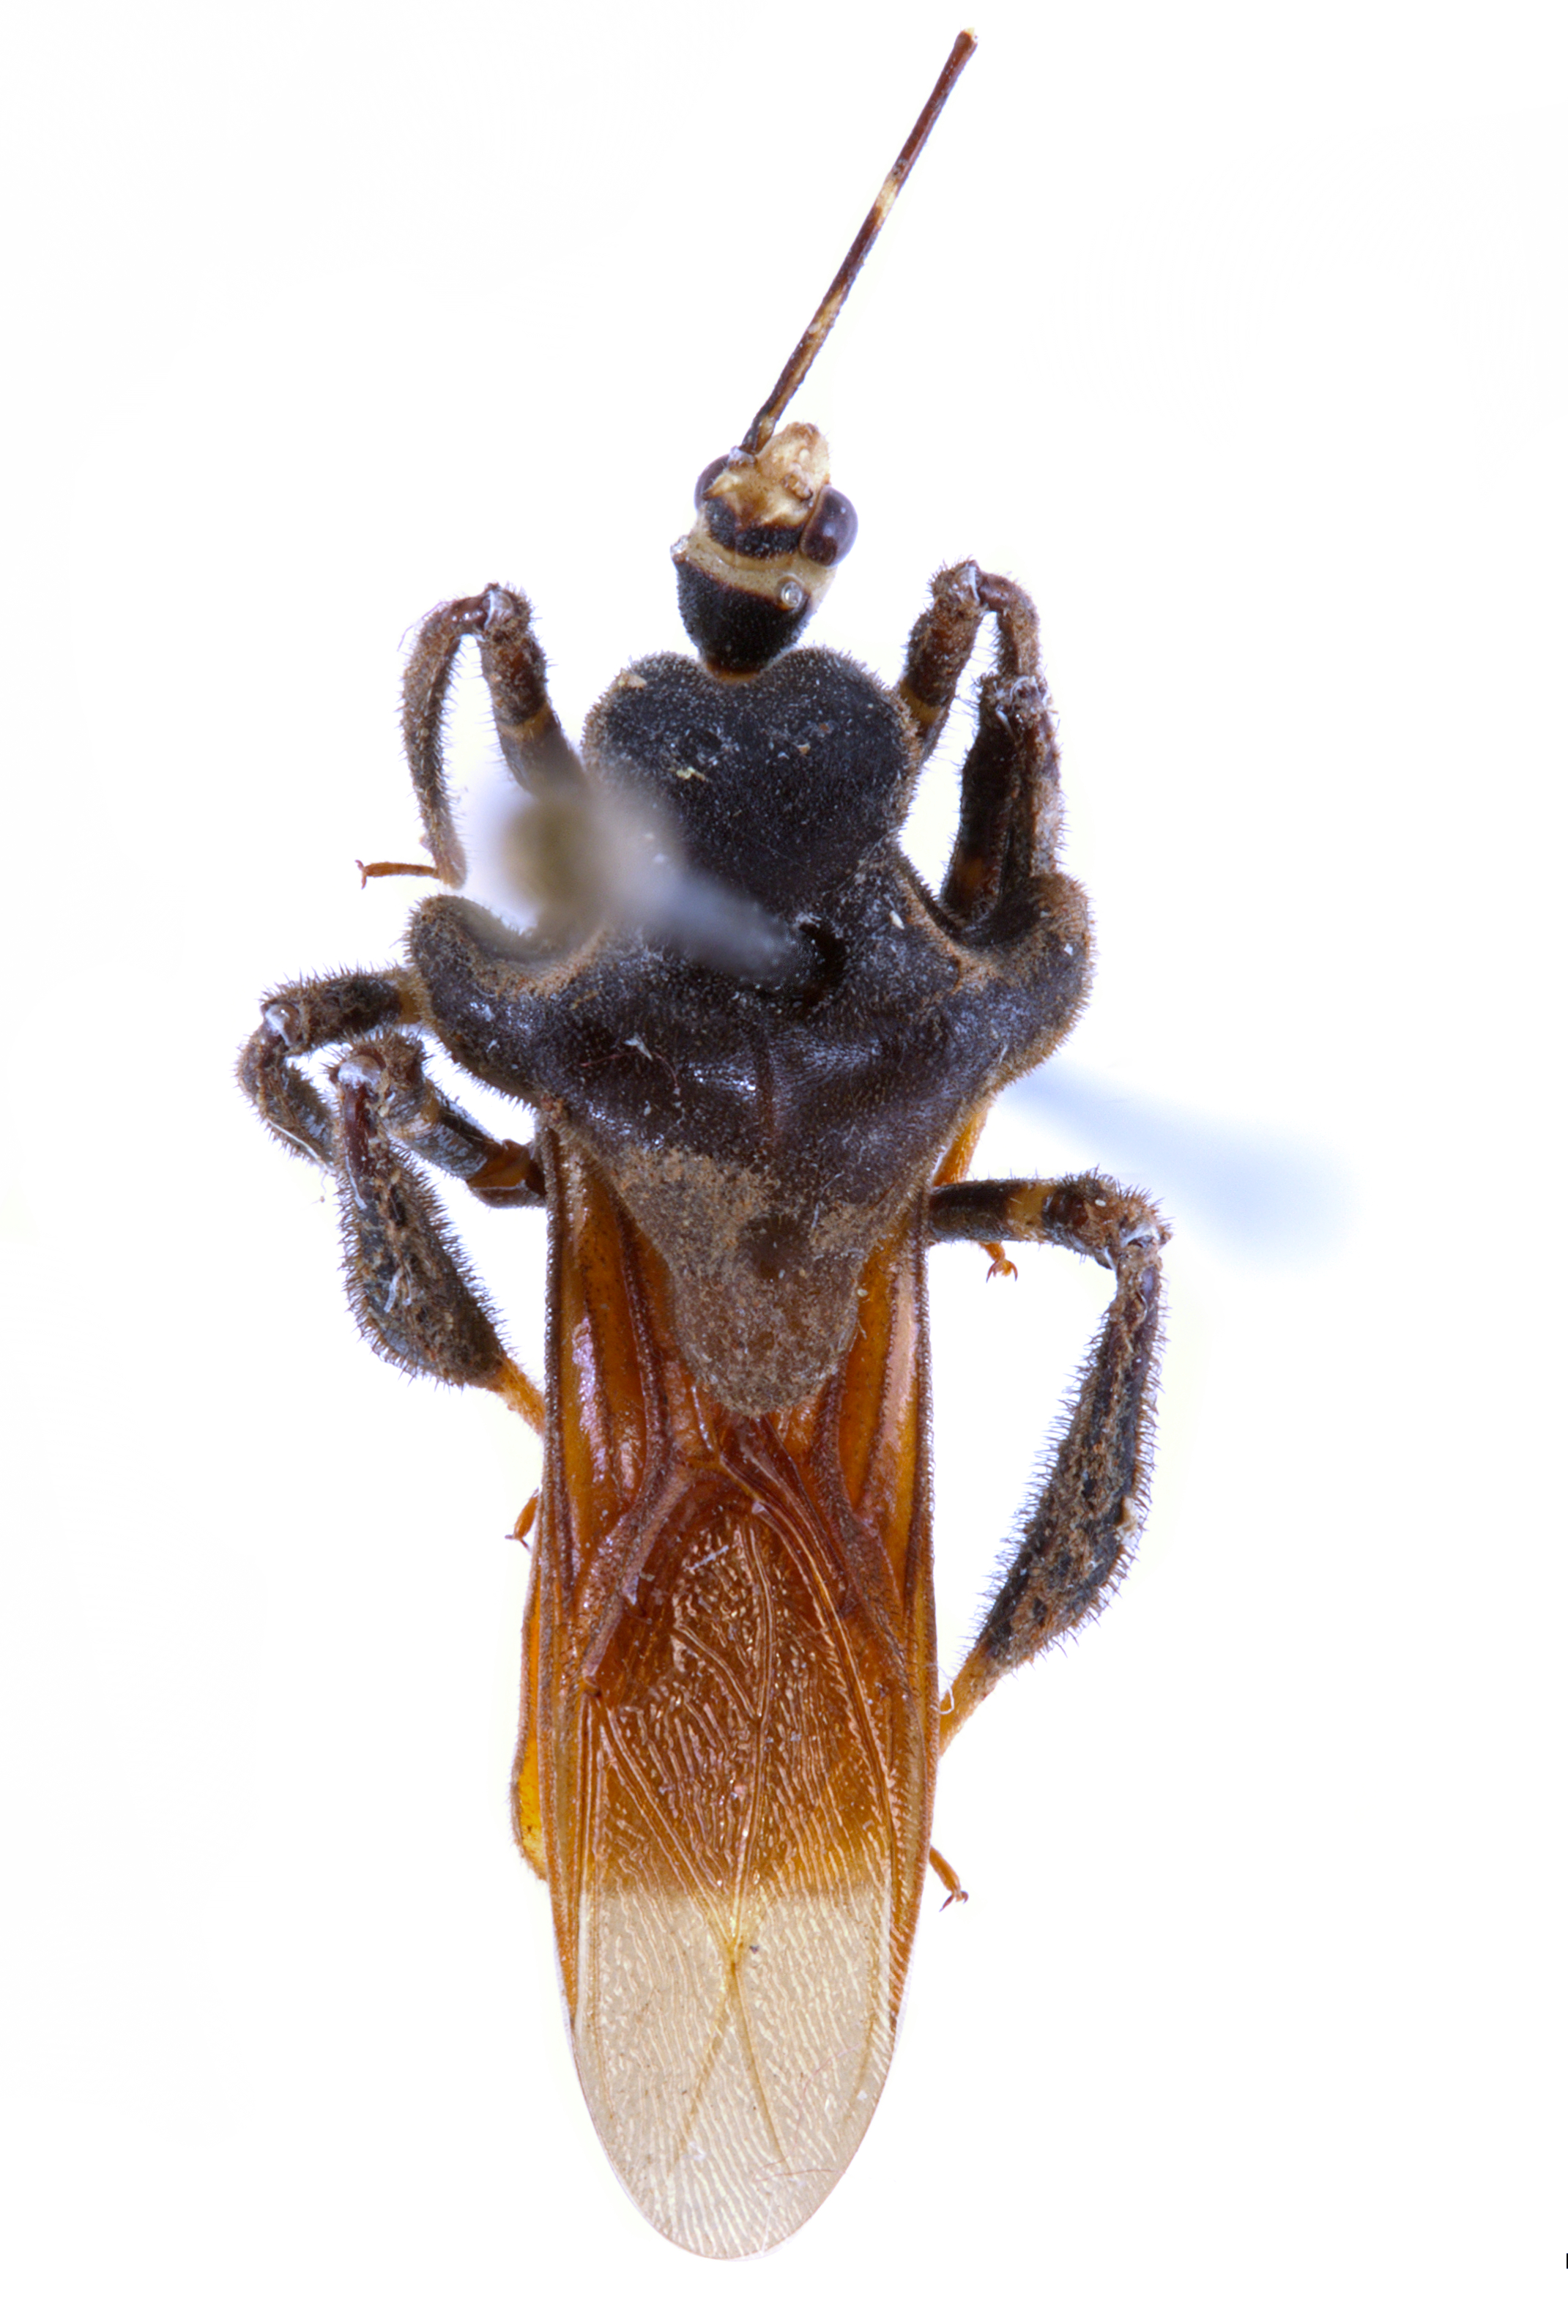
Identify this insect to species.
Notocyrtus vesiculosus
